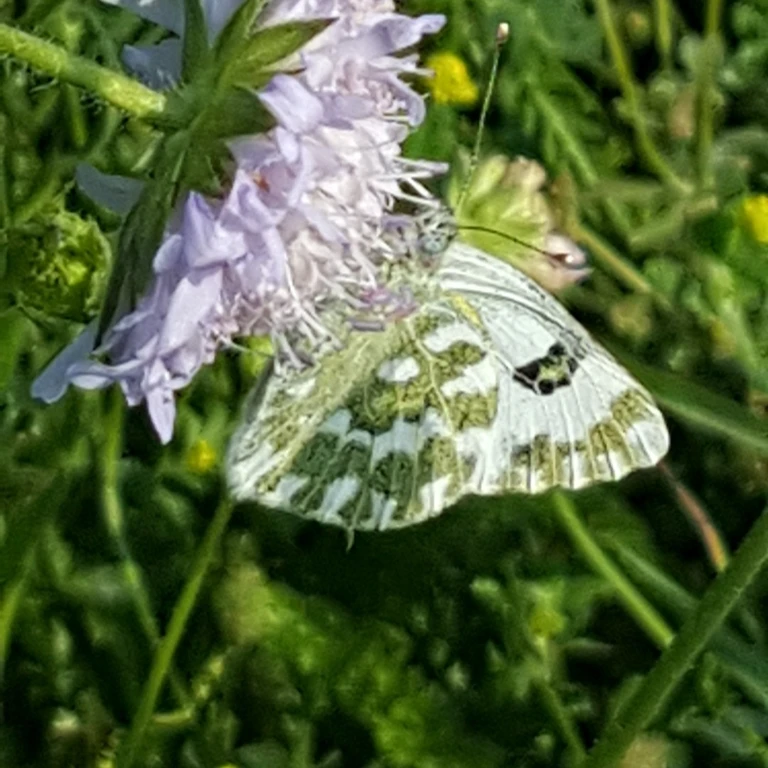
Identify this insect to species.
Pontia edusa
